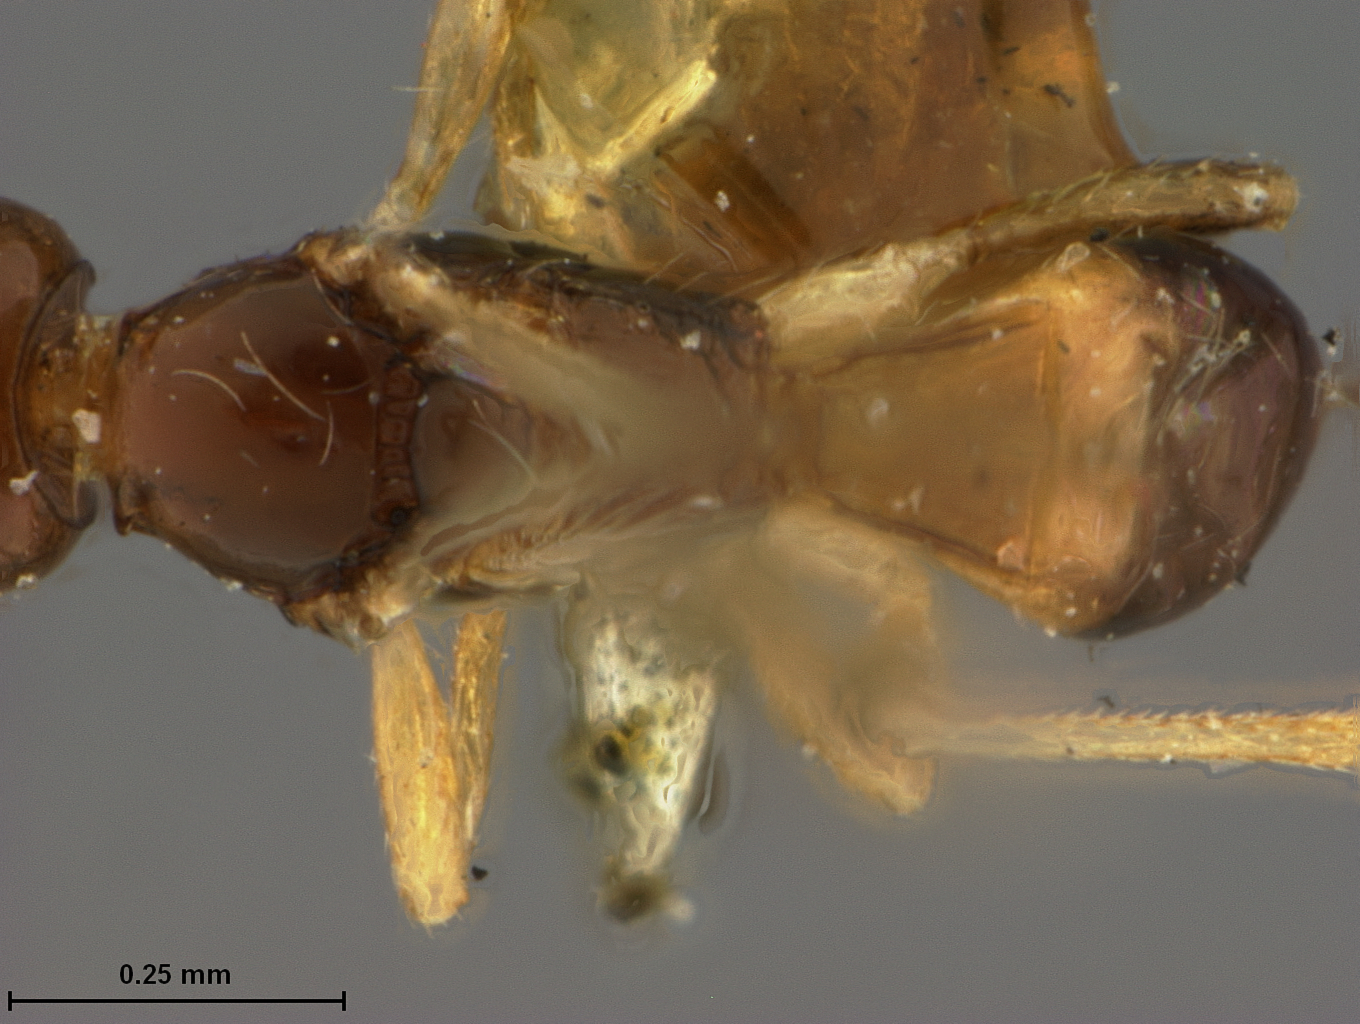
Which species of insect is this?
Lysitermus fascipennis
